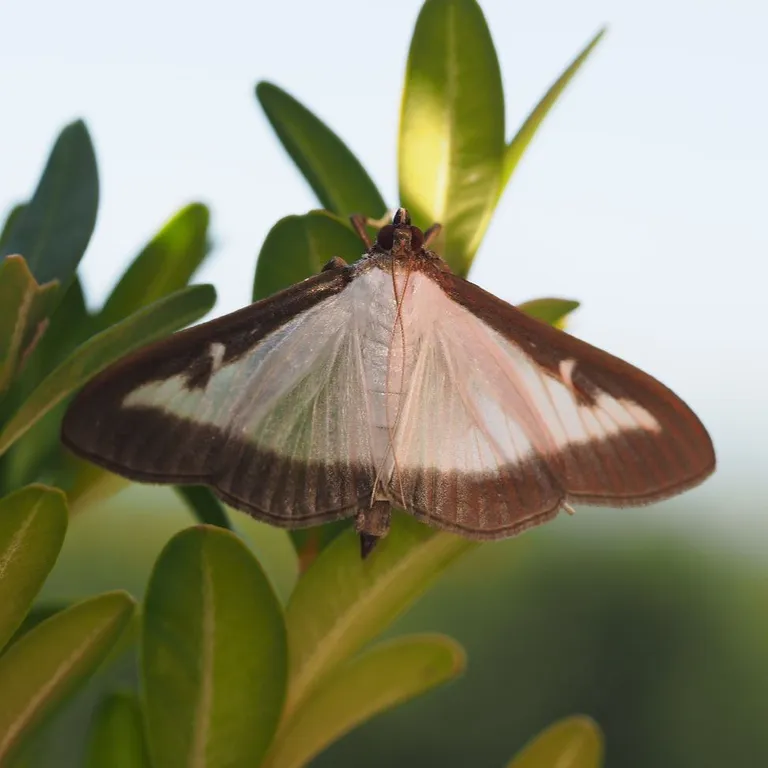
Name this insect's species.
Cydalima perspectalis
